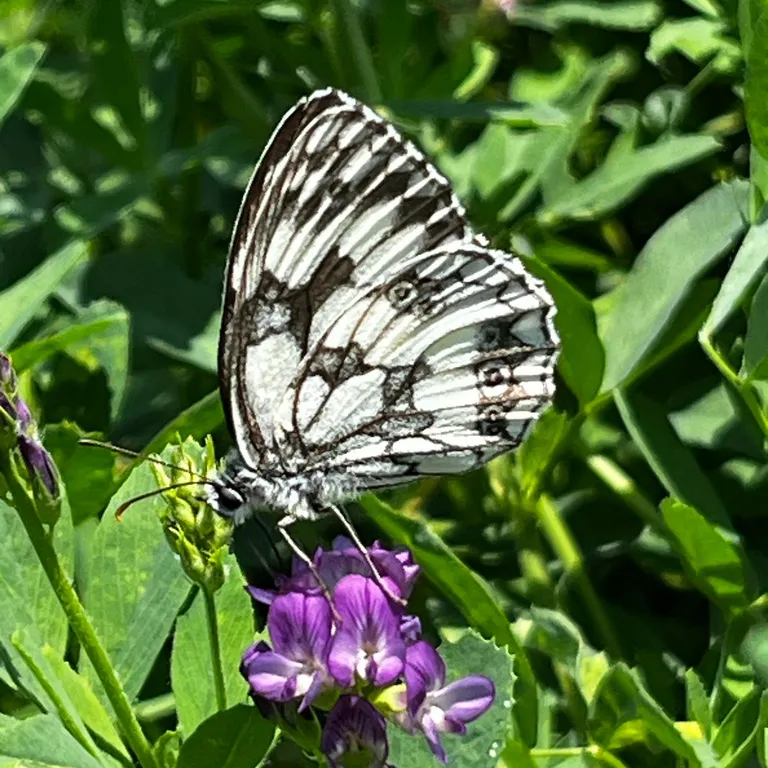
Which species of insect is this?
Melanargia galathea
